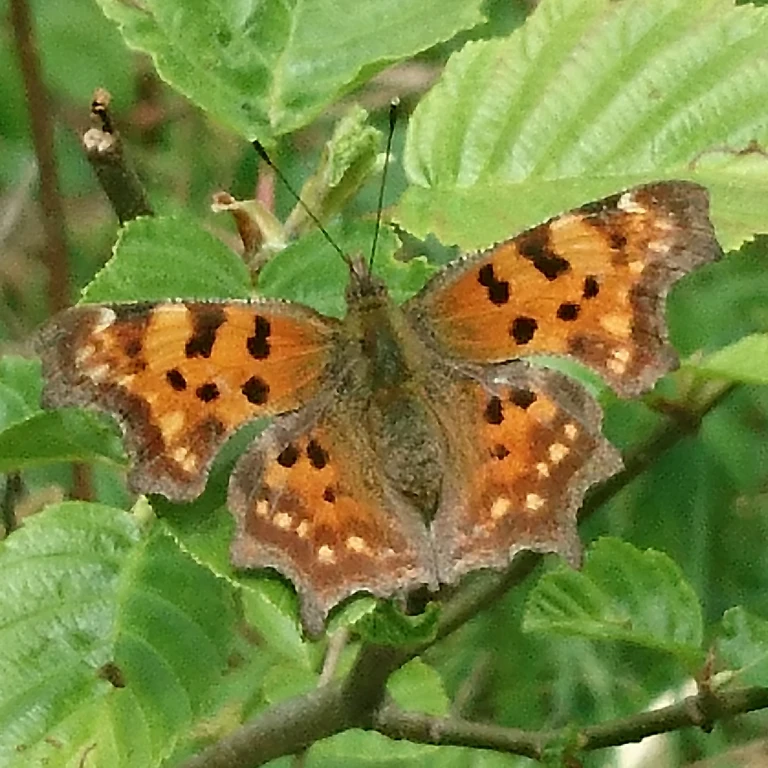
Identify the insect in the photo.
Polygonia c-album
